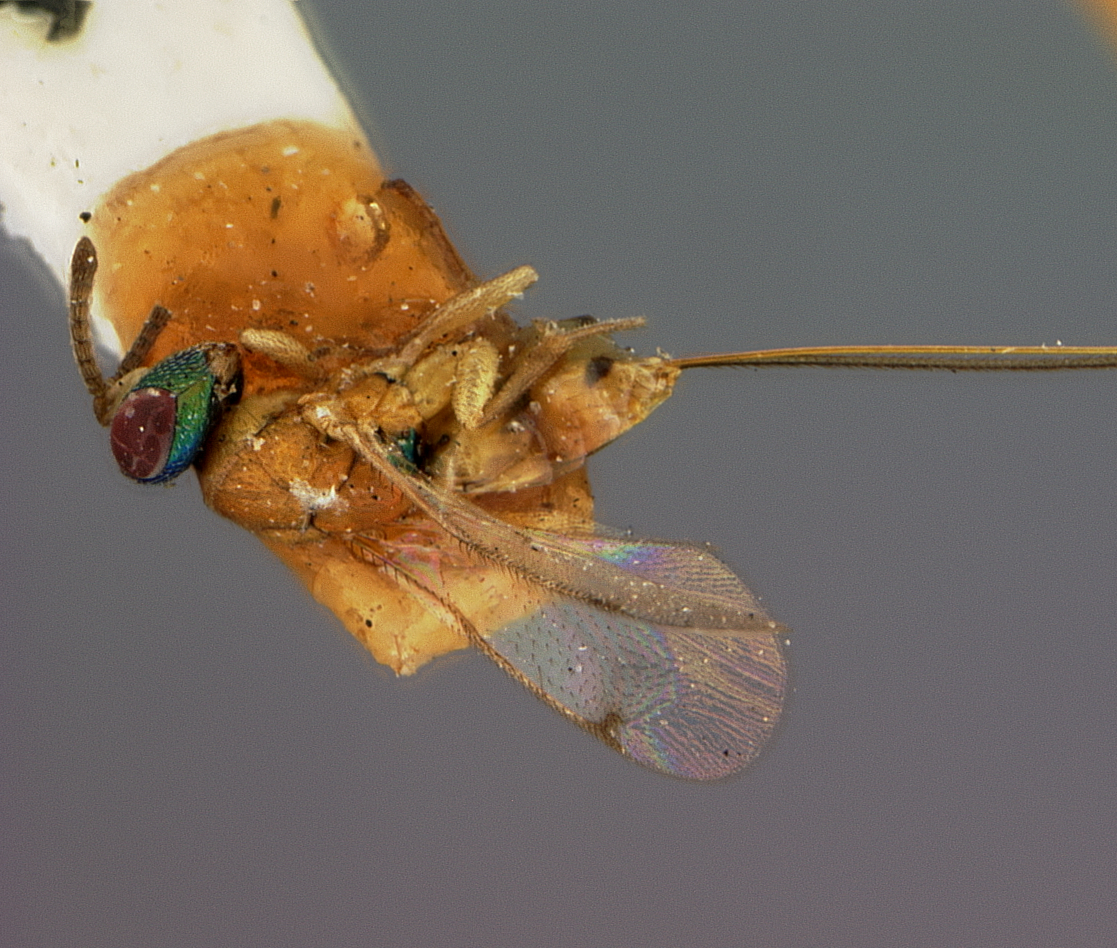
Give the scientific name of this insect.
Megastigma cecidomyiae
